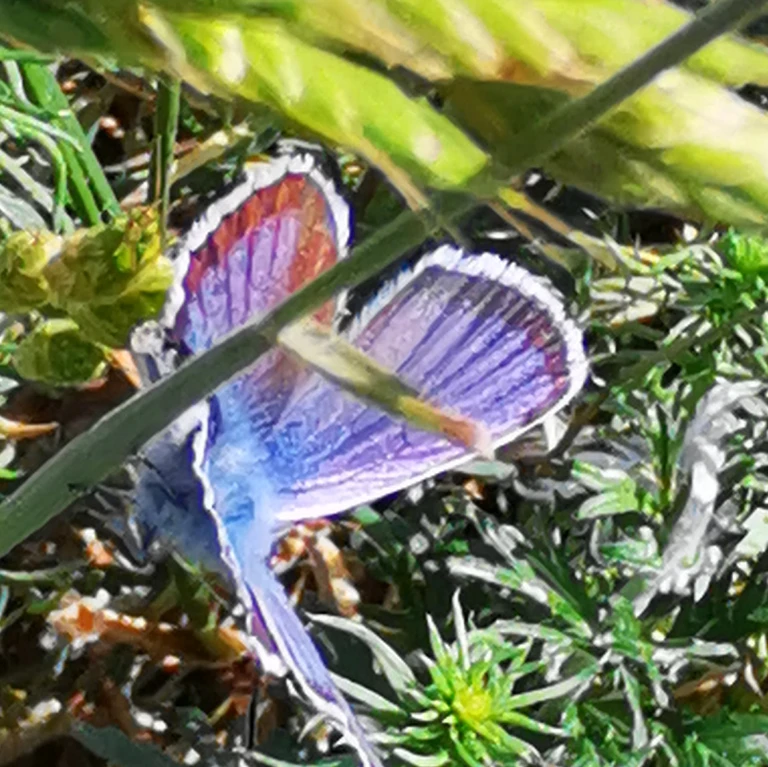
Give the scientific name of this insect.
Plebejus argus
